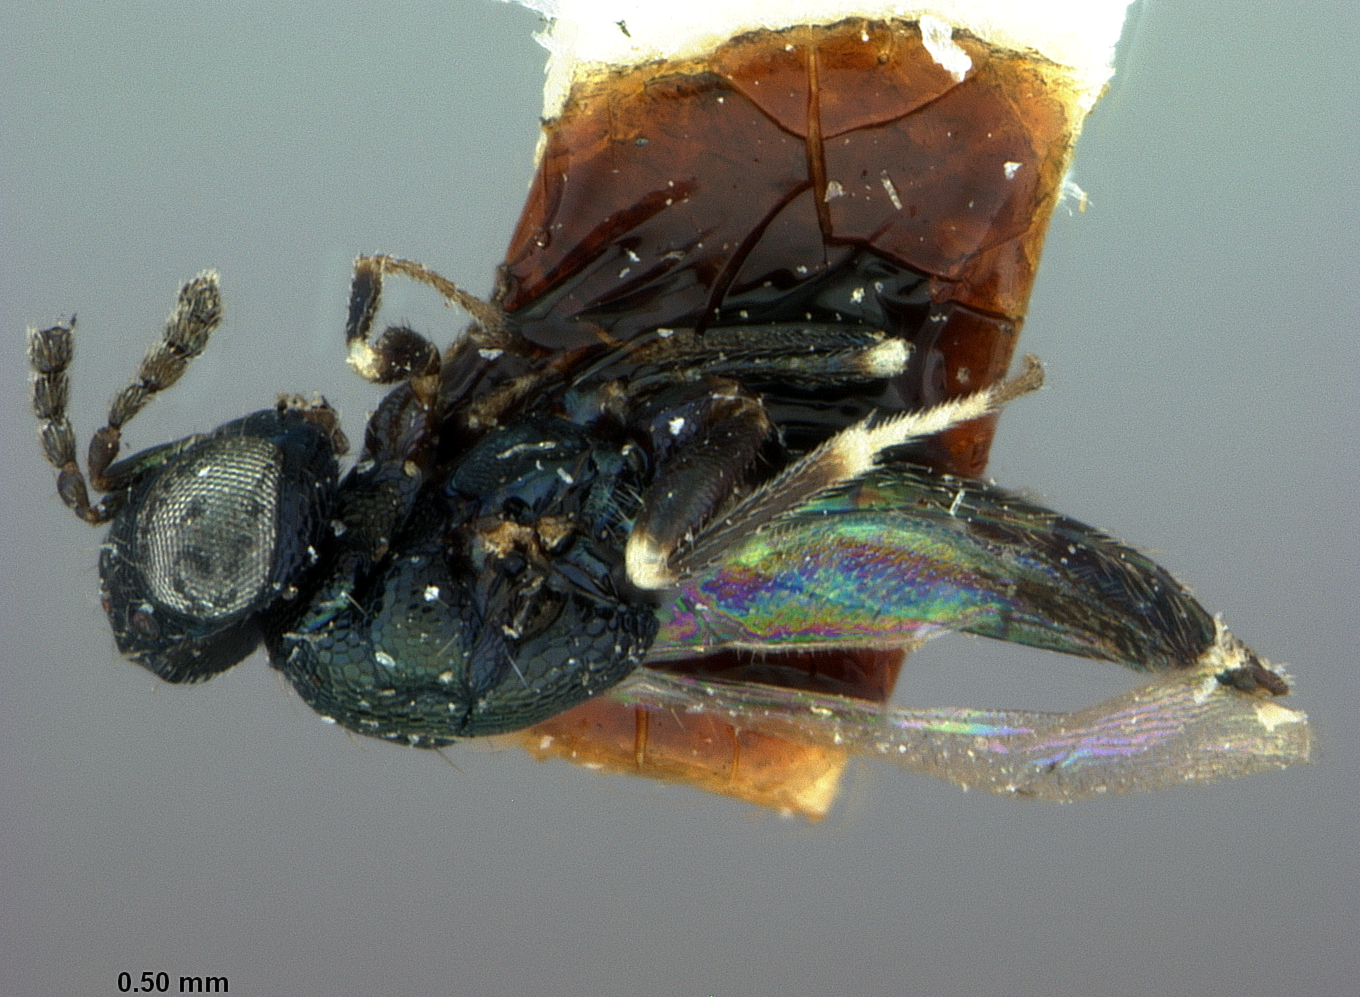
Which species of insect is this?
Entedon bigeloviae
